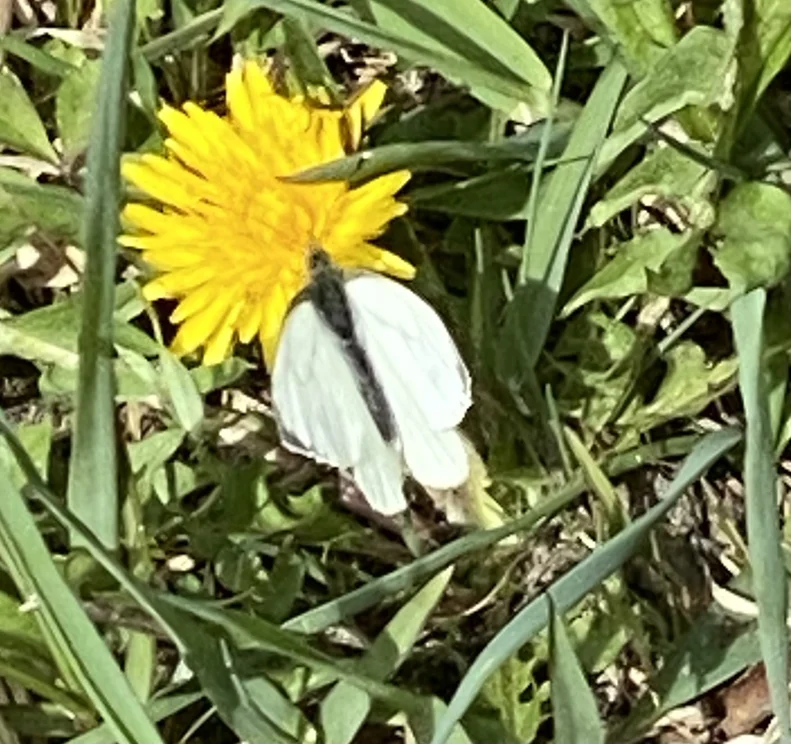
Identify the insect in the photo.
Pieris brassicae
